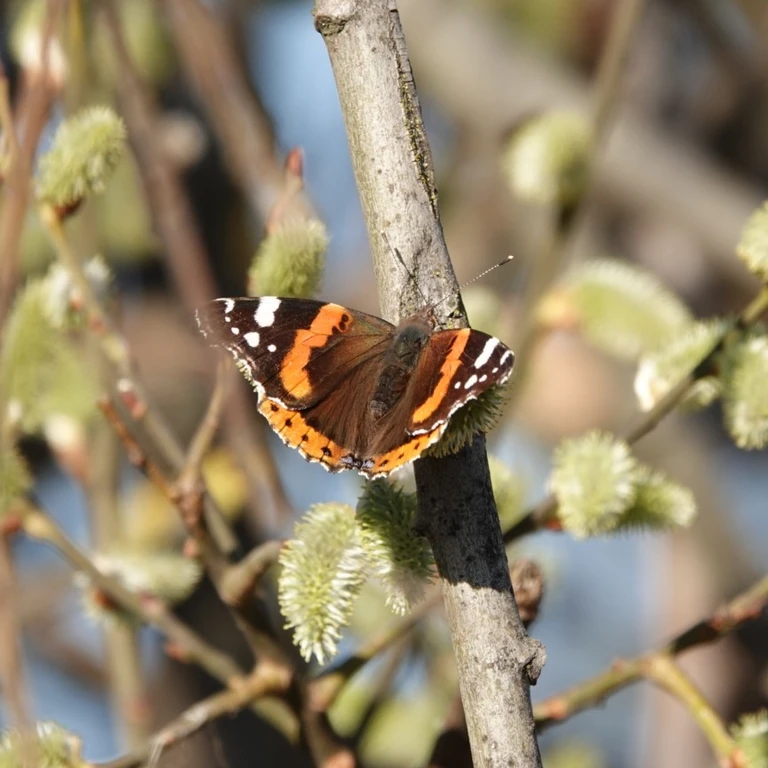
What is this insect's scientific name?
Vanessa atalanta
